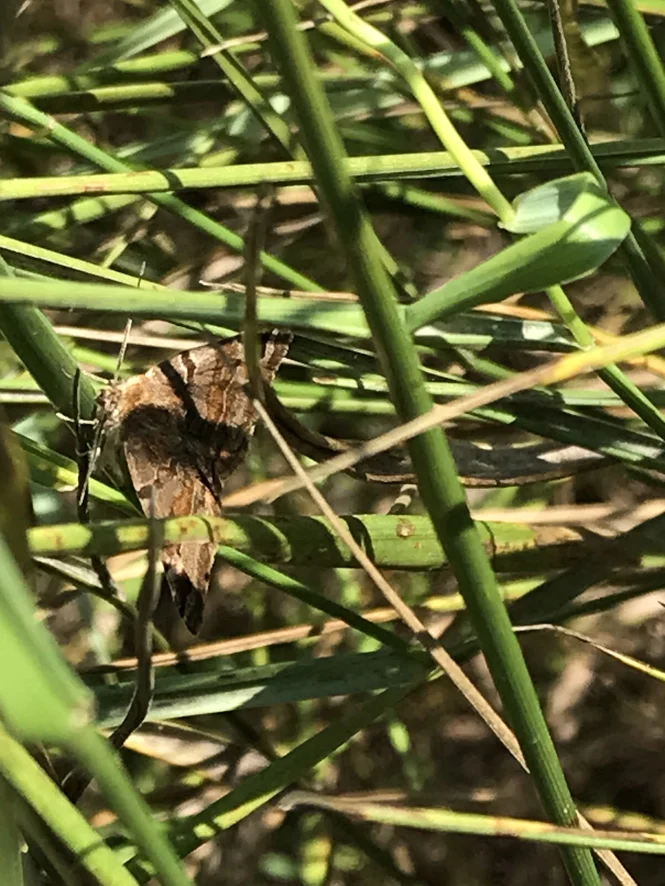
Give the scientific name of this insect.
Euclidia glyphica
